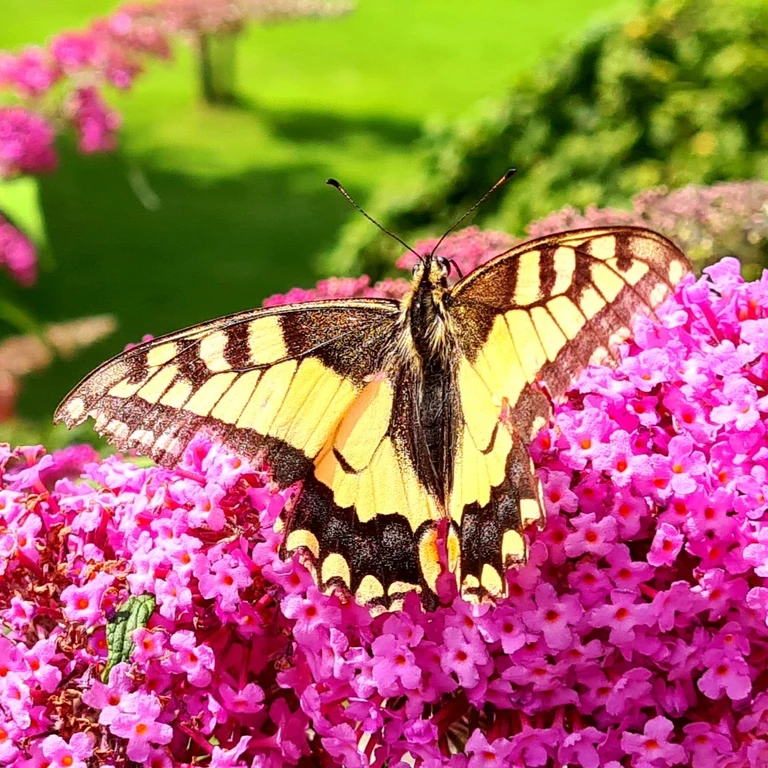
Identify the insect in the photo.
Papilio machaon
